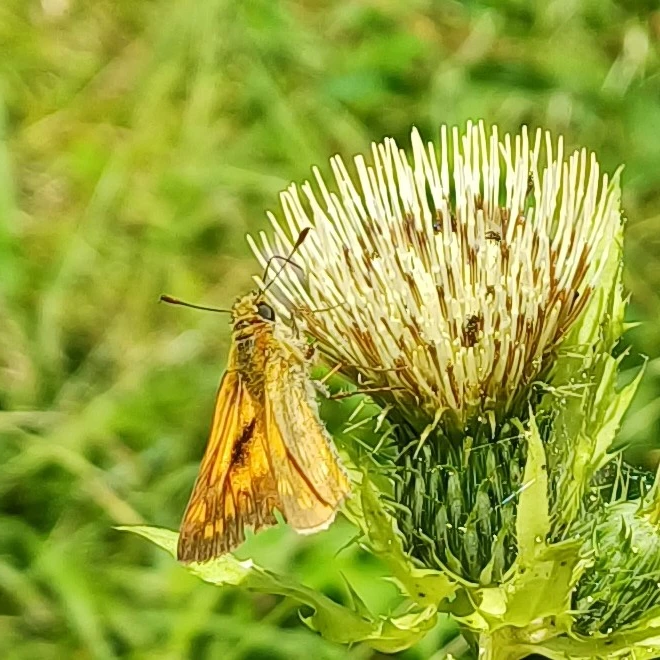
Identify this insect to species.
Ochlodes sylvanus (also Ochlodes venata)
